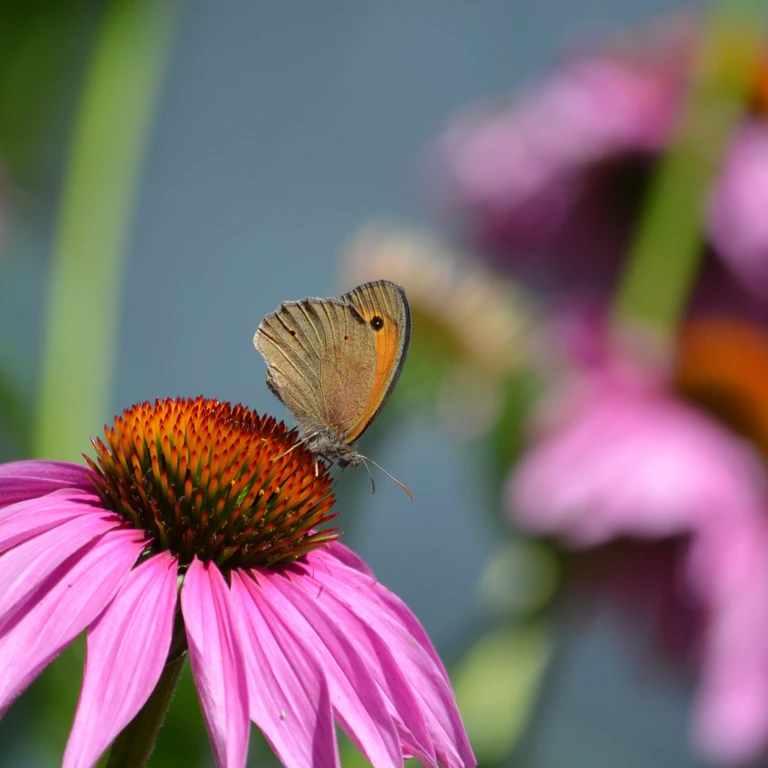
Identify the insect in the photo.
Maniola jurtina
